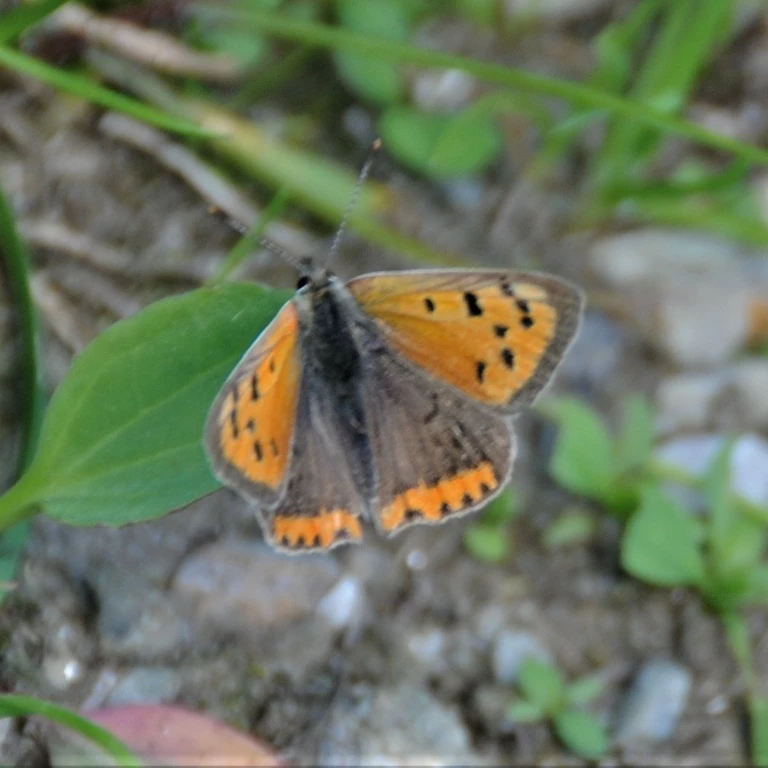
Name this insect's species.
Lycaena phlaeas
